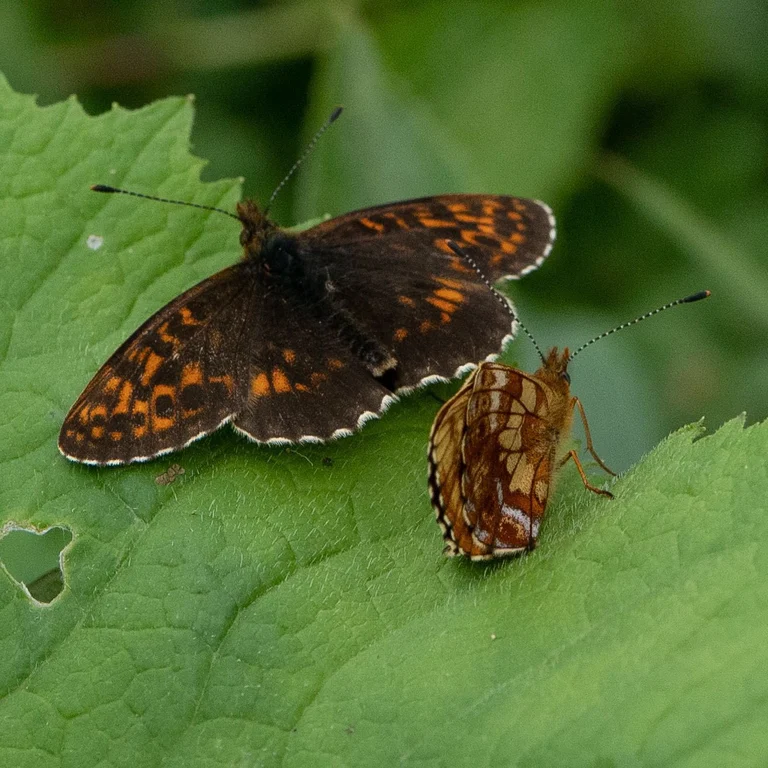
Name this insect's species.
Boloria thore
